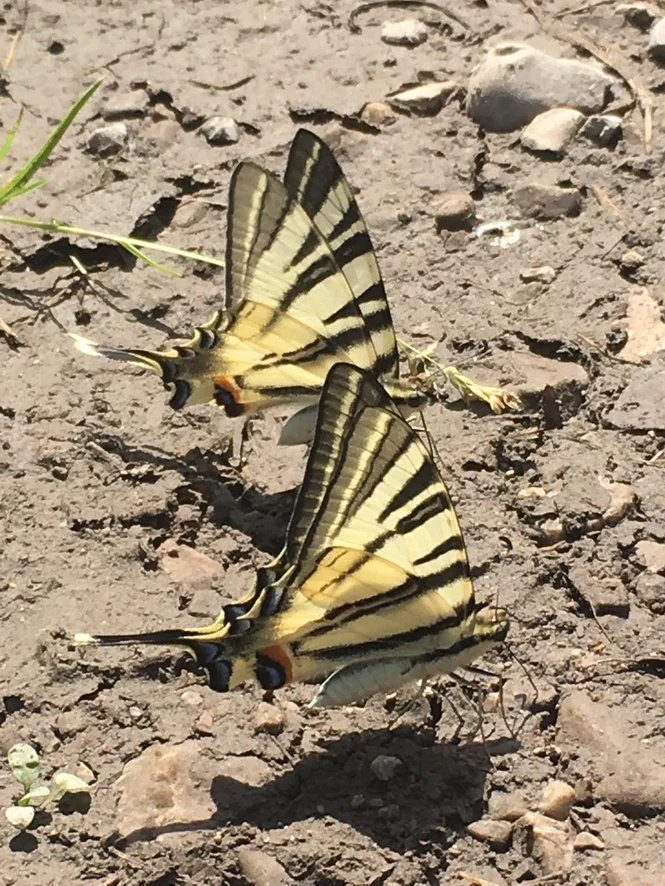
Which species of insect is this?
Iphiclides podalirius
